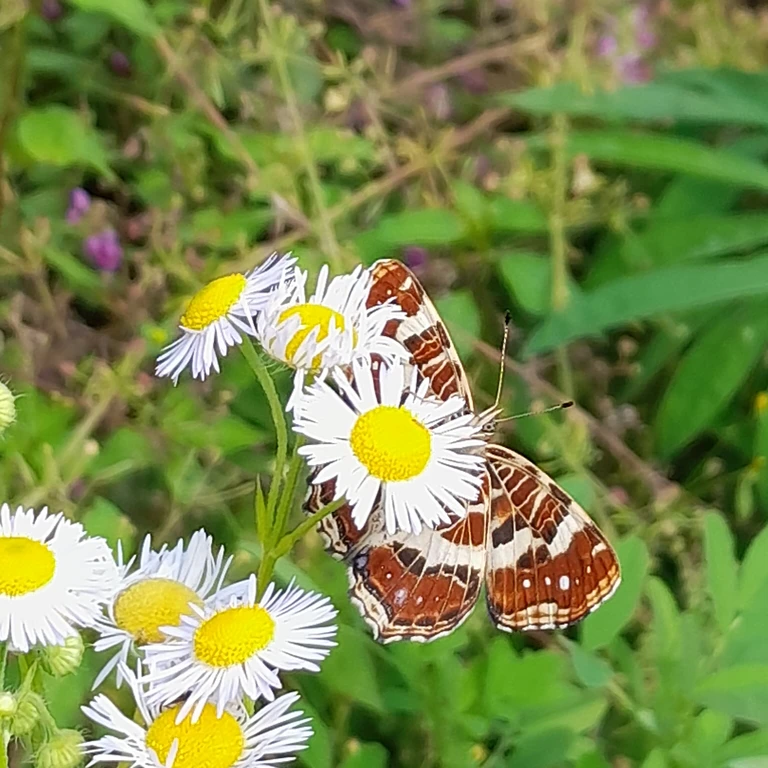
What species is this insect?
Araschnia levana
